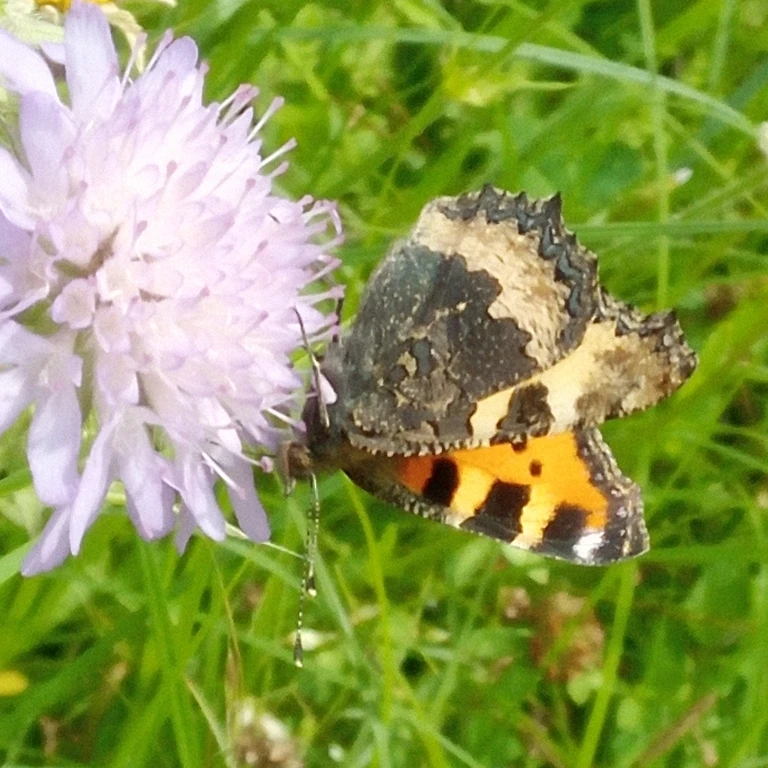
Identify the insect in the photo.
Aglais urticae
